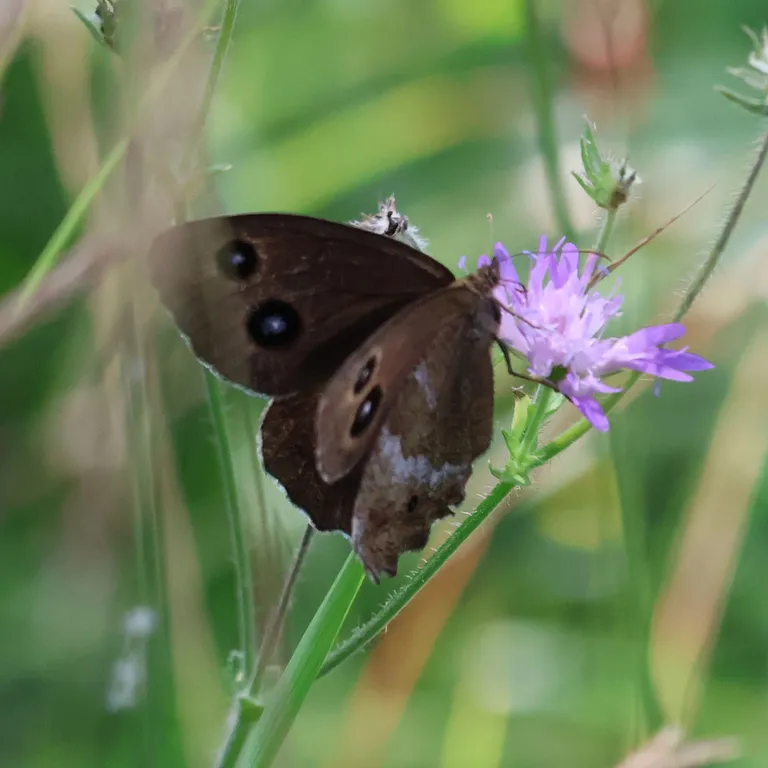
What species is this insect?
Minois dryas
